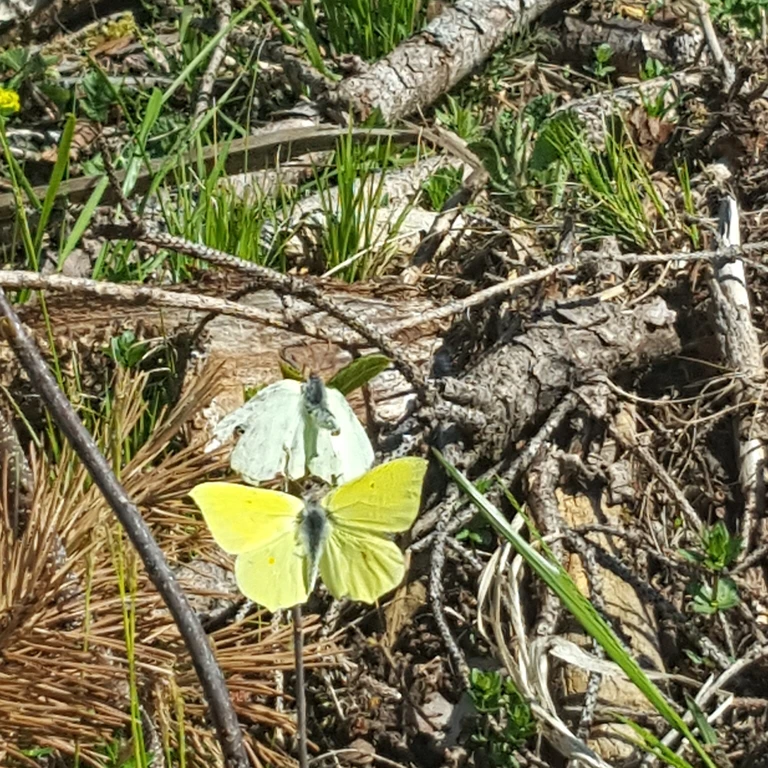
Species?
Gonepteryx rhamni
